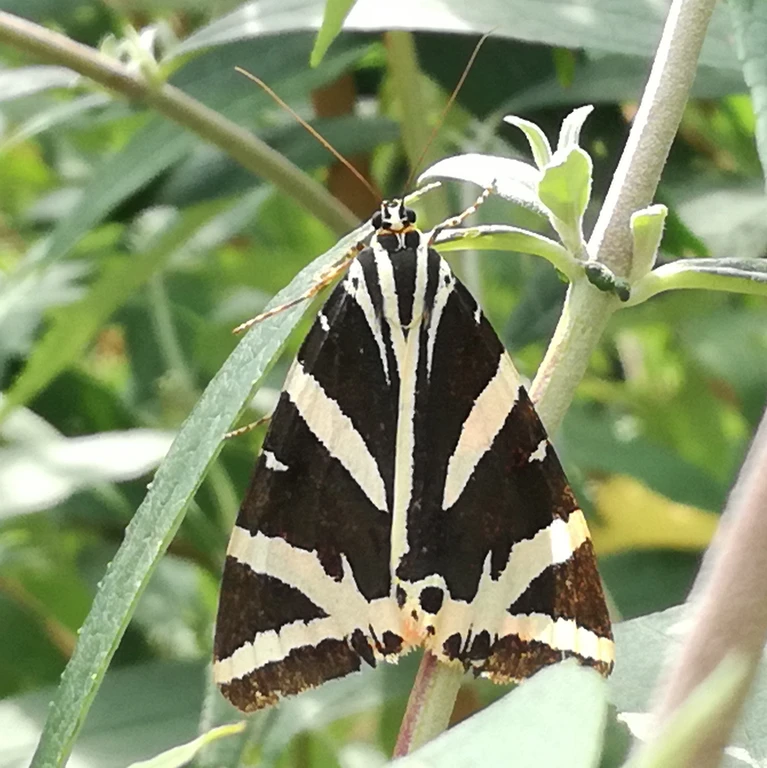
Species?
Euplagia quadripunctaria
